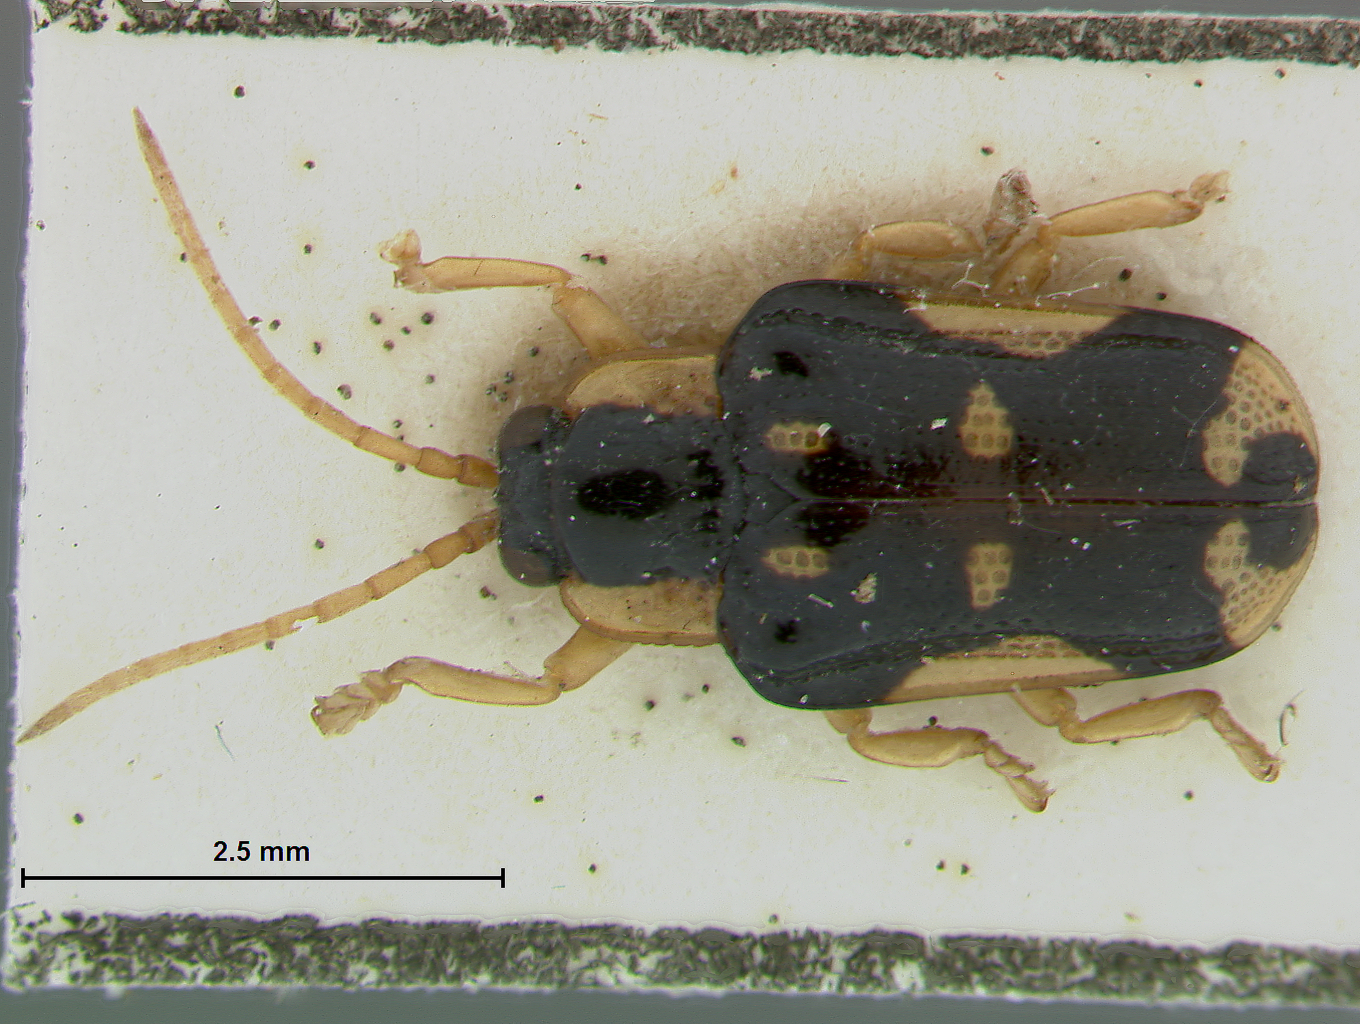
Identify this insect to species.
Aslamidium flavomaculata
